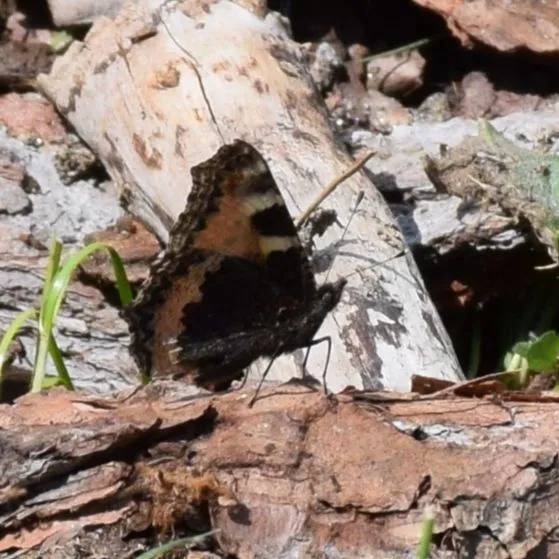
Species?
Aglais urticae
